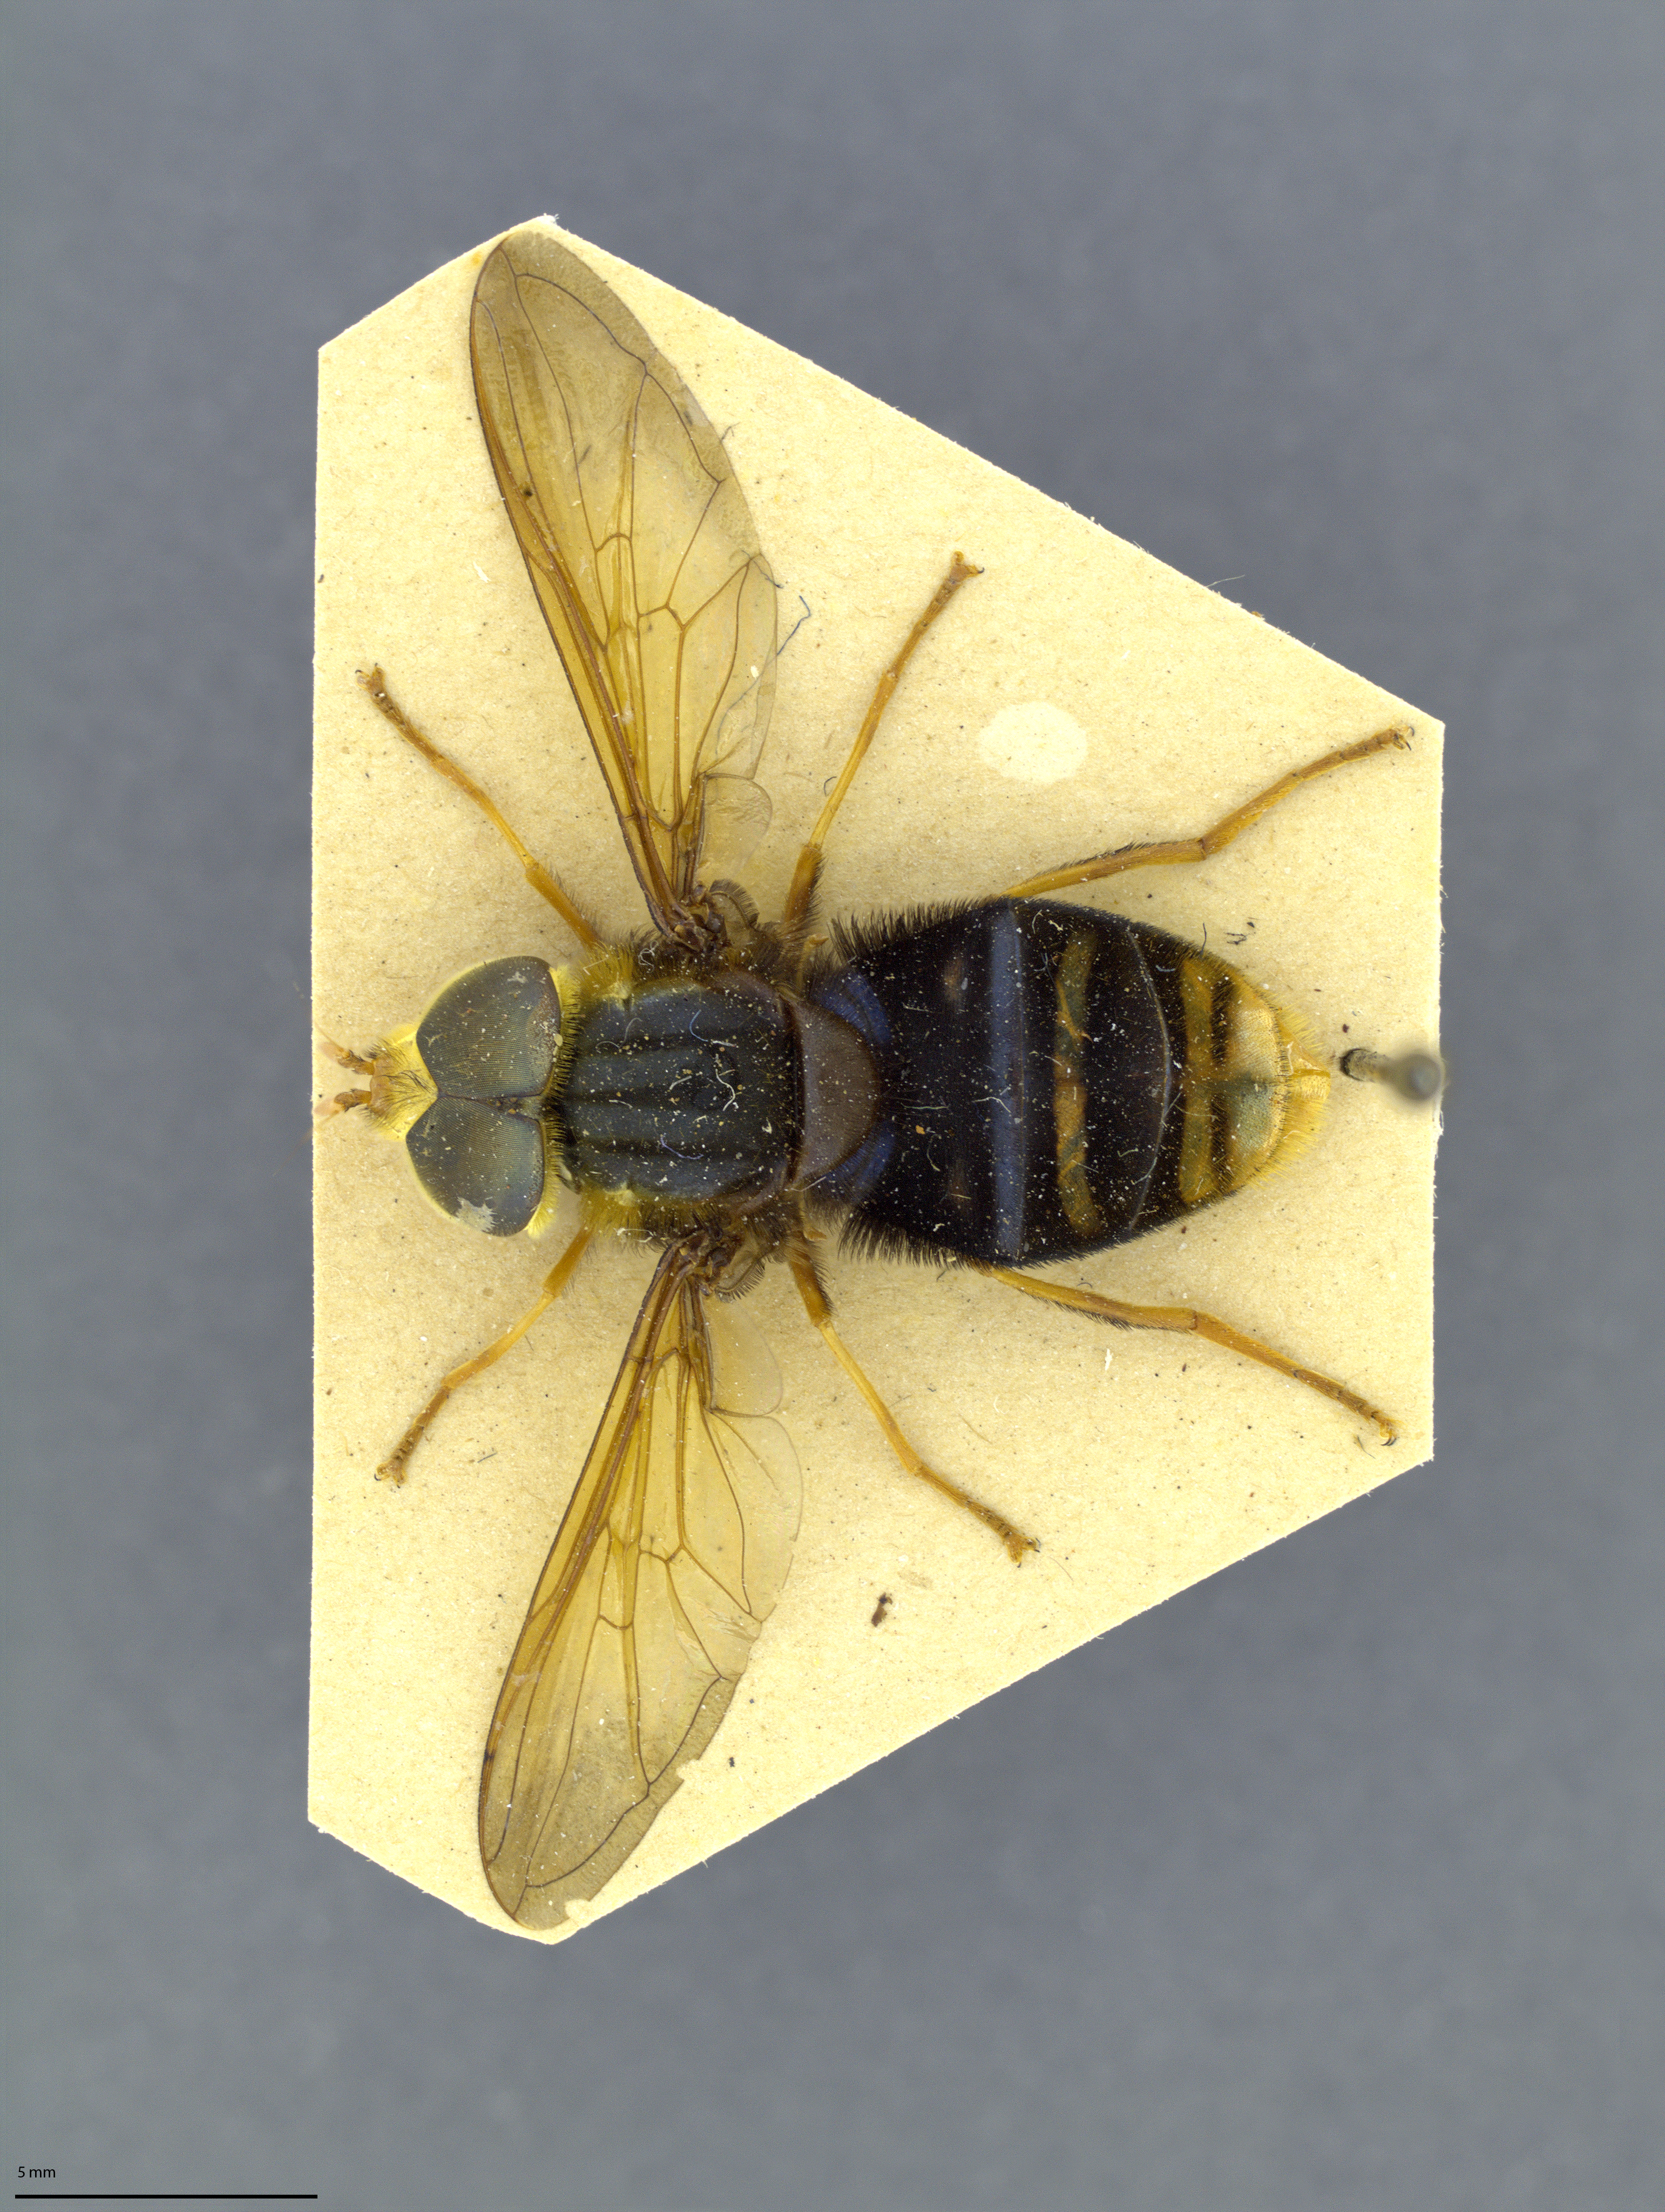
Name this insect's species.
Syrphus lautus
